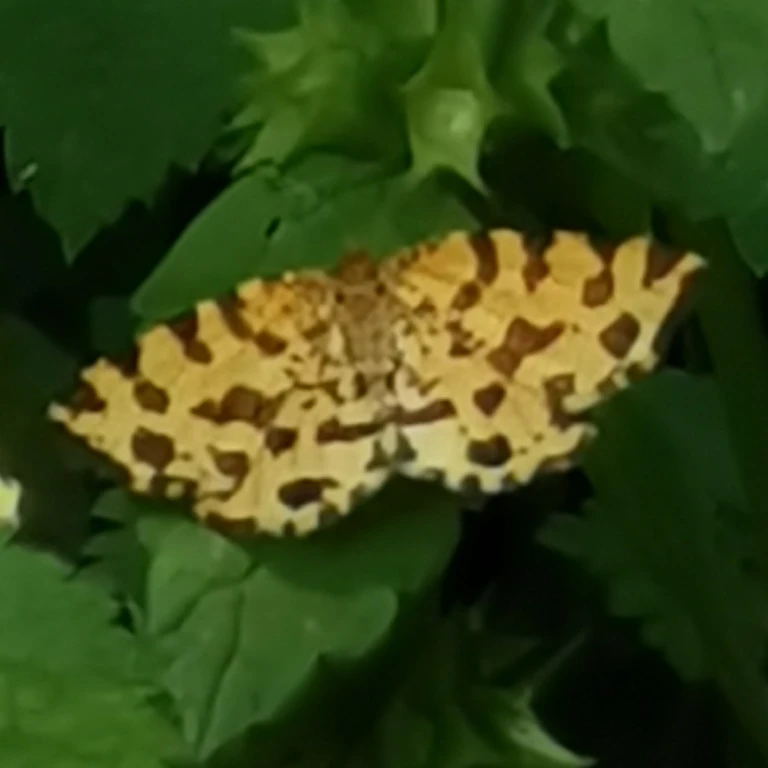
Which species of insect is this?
Pseudopanthera macularia
